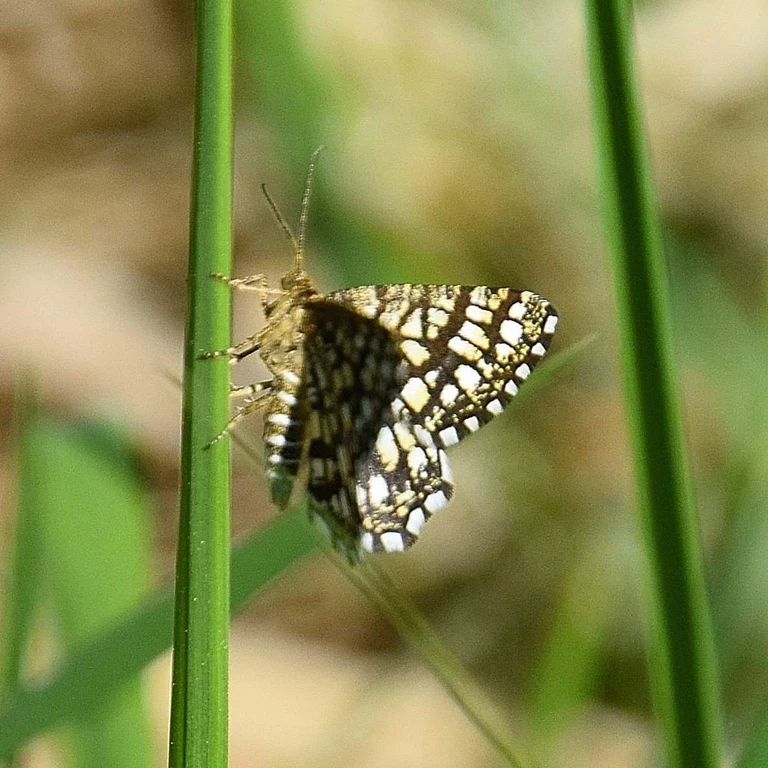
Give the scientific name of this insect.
Chiasmia clathrata
